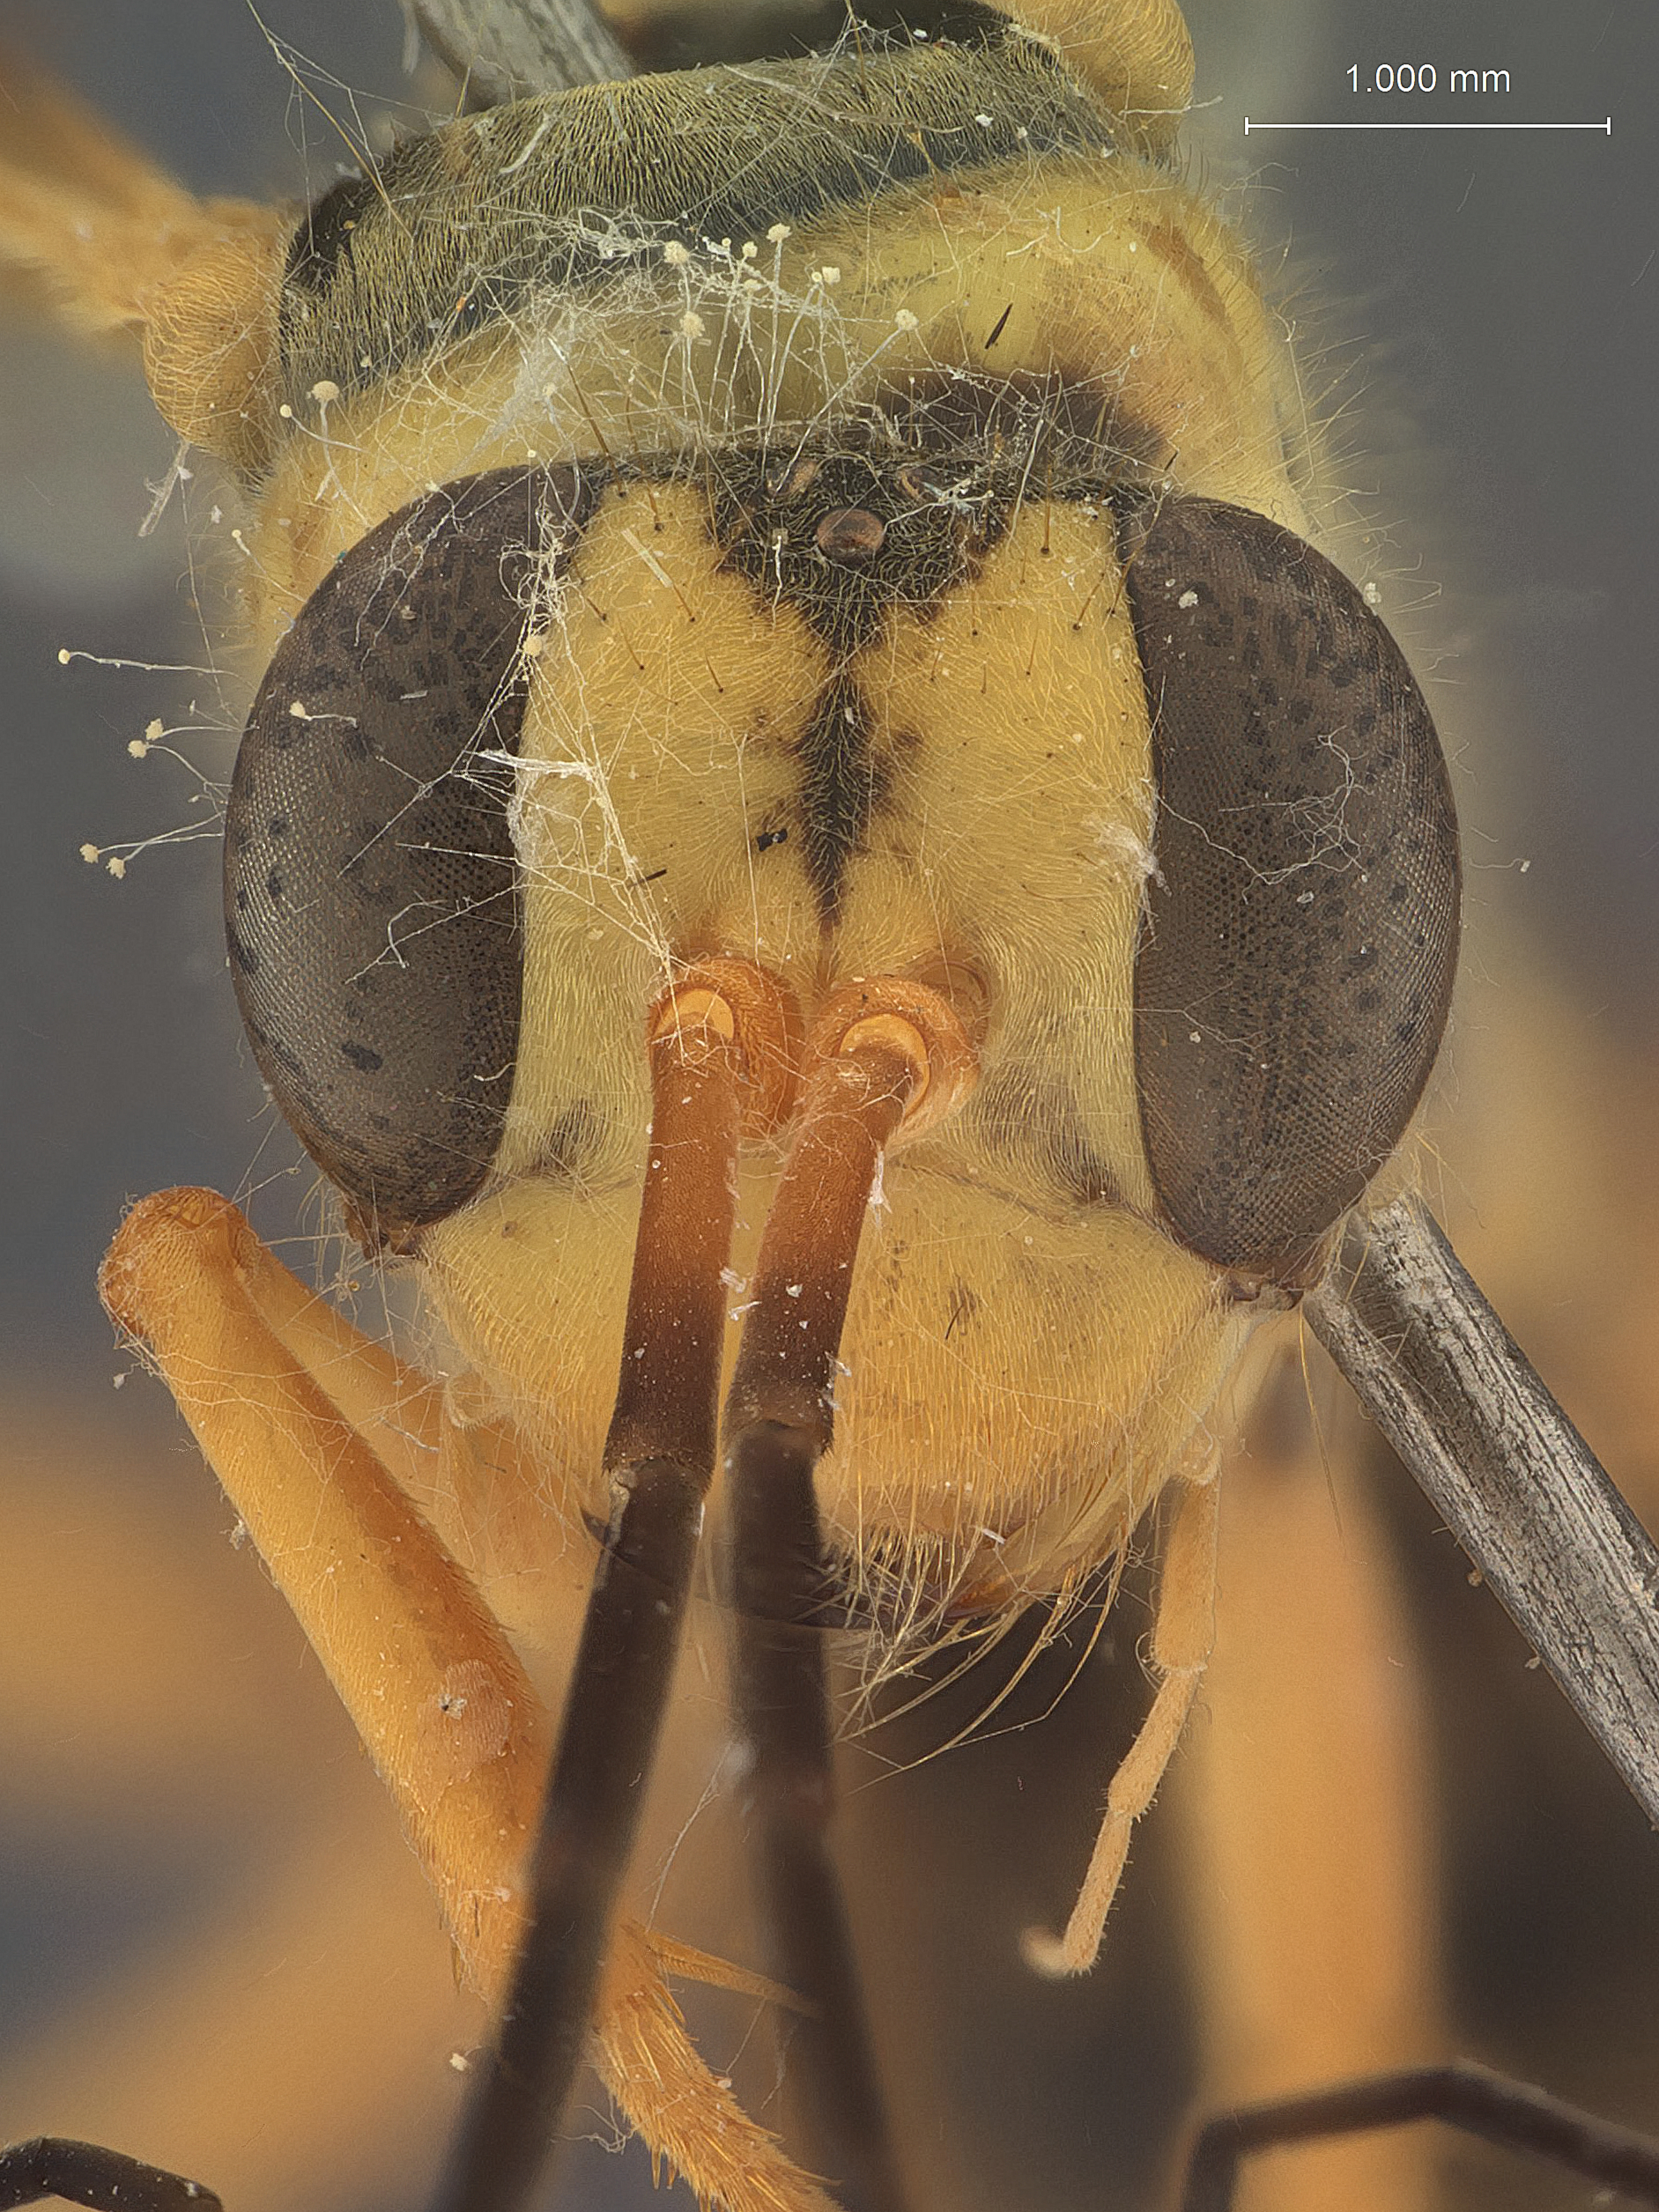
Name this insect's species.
Priocnessus flavidus
